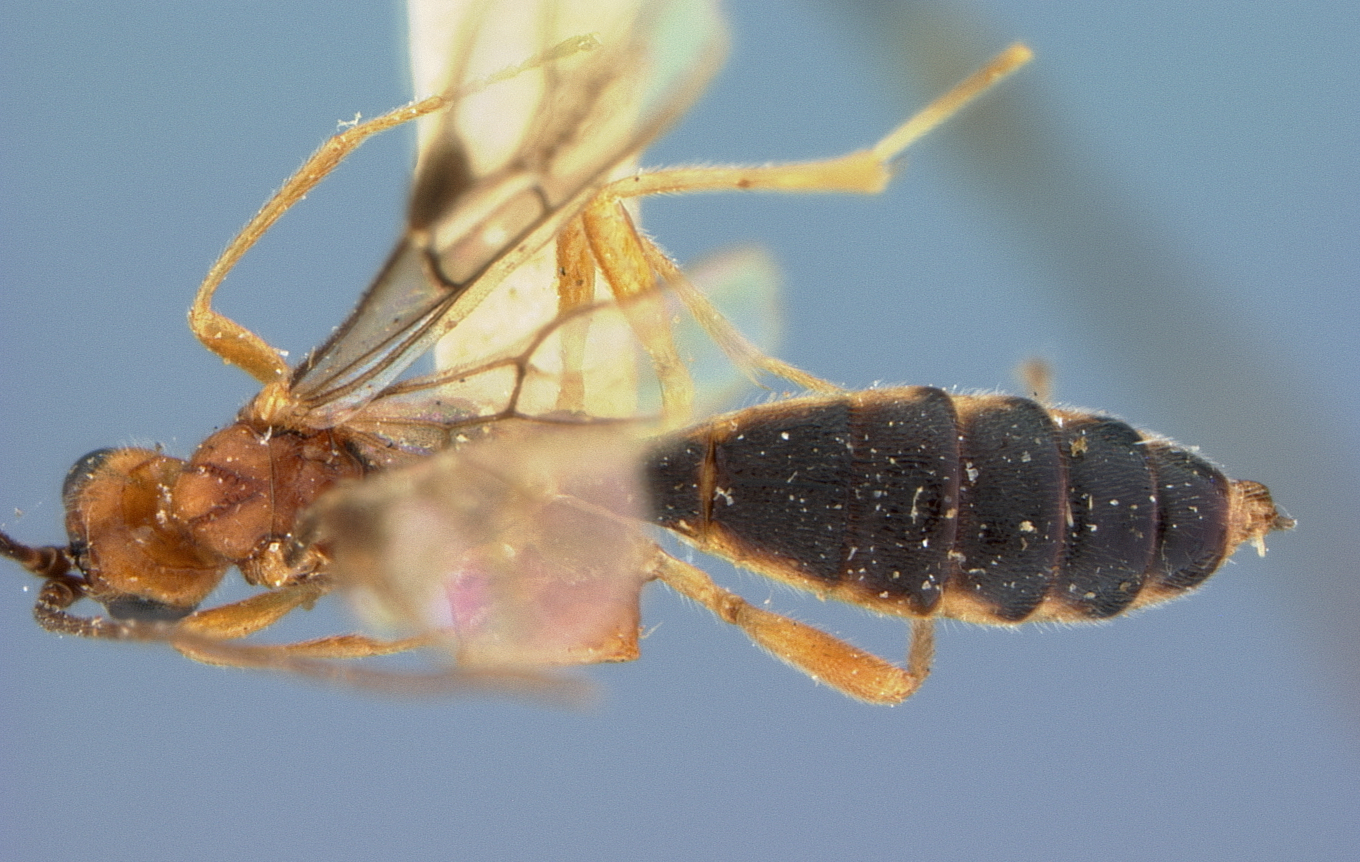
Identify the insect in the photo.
Colastomion abdominalis
